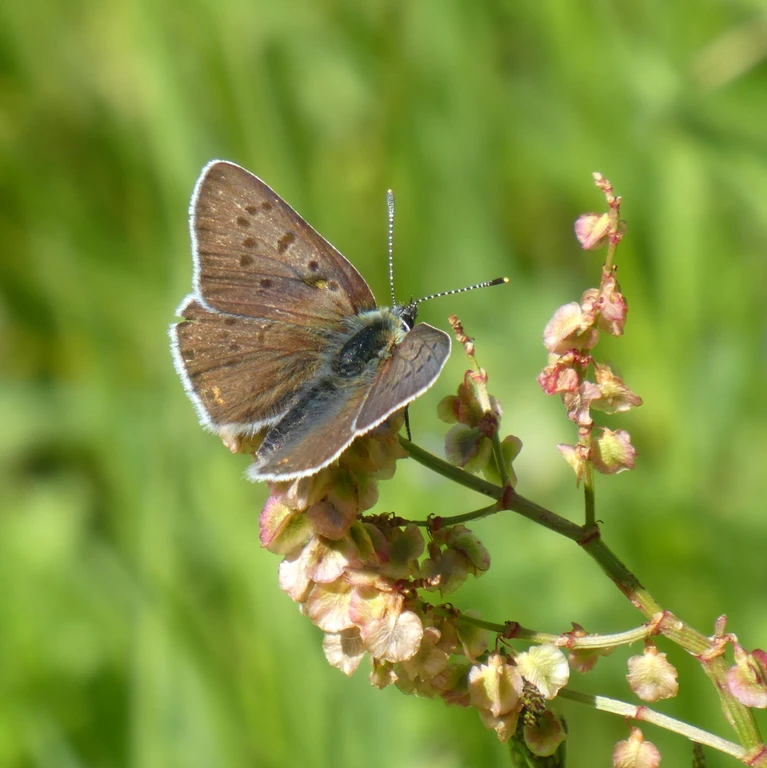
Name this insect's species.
Lycaena tityrus (also Loweia tityrus)
